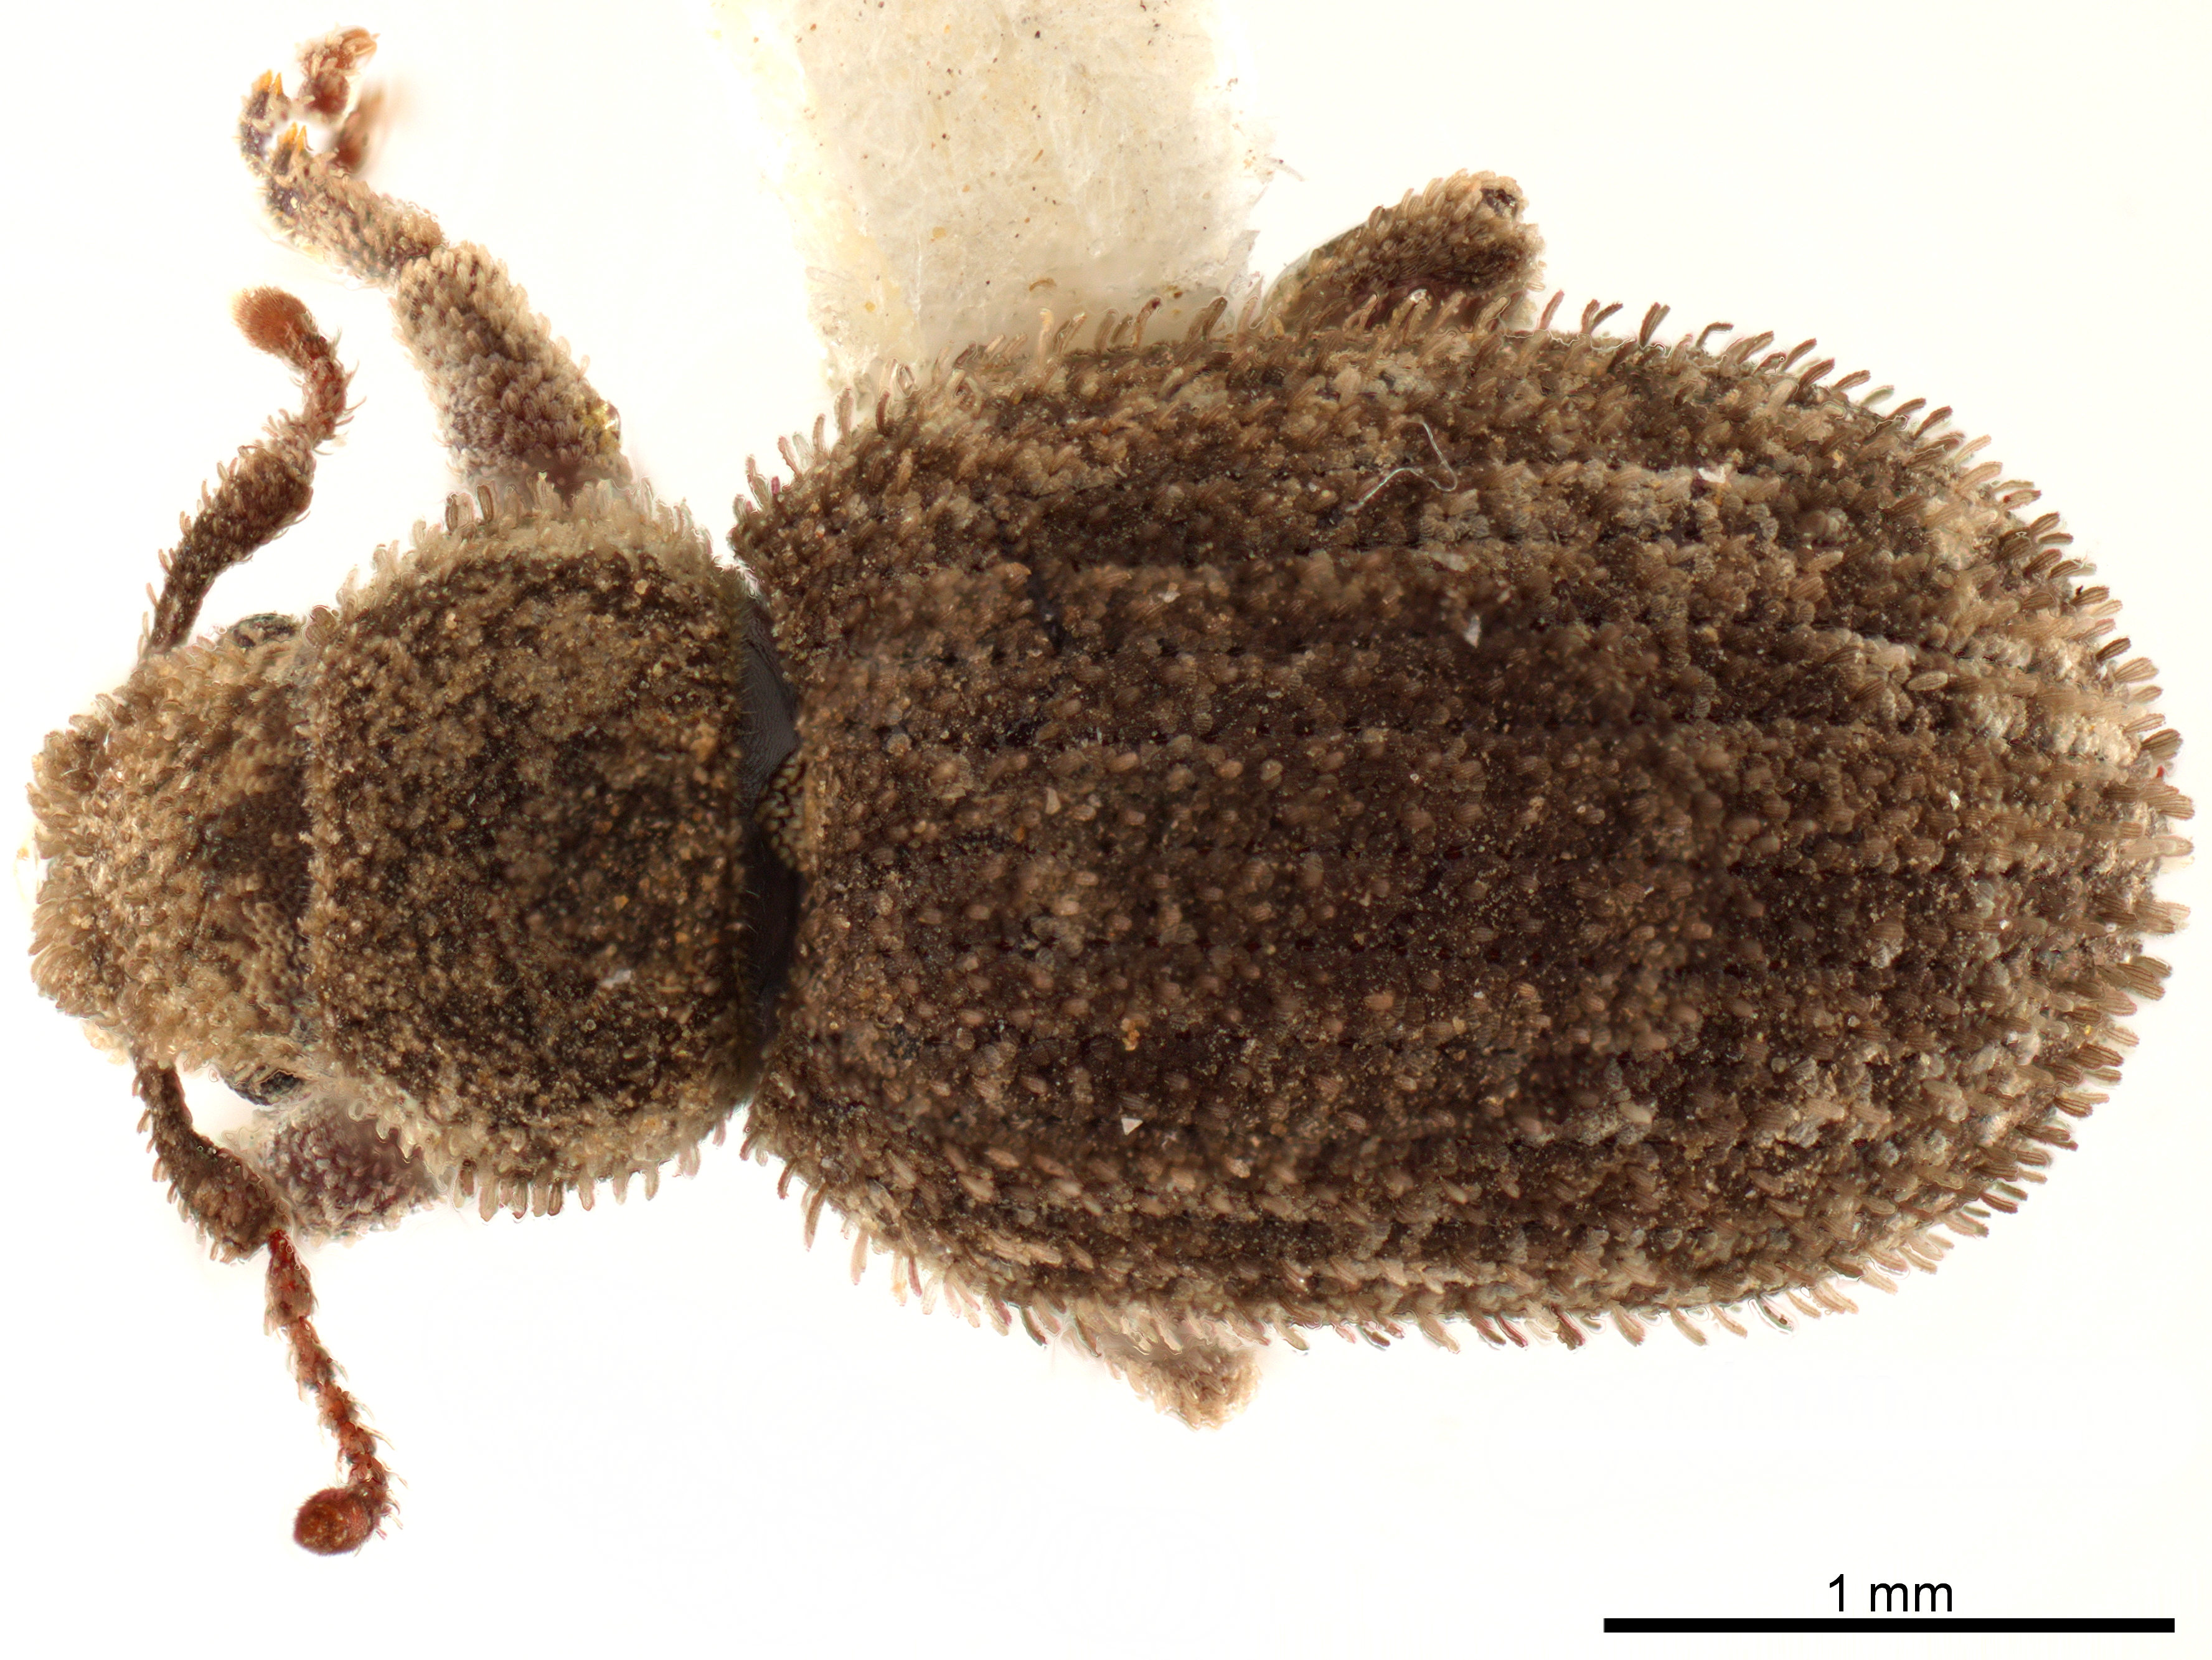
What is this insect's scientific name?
Eucyllus cinereus
